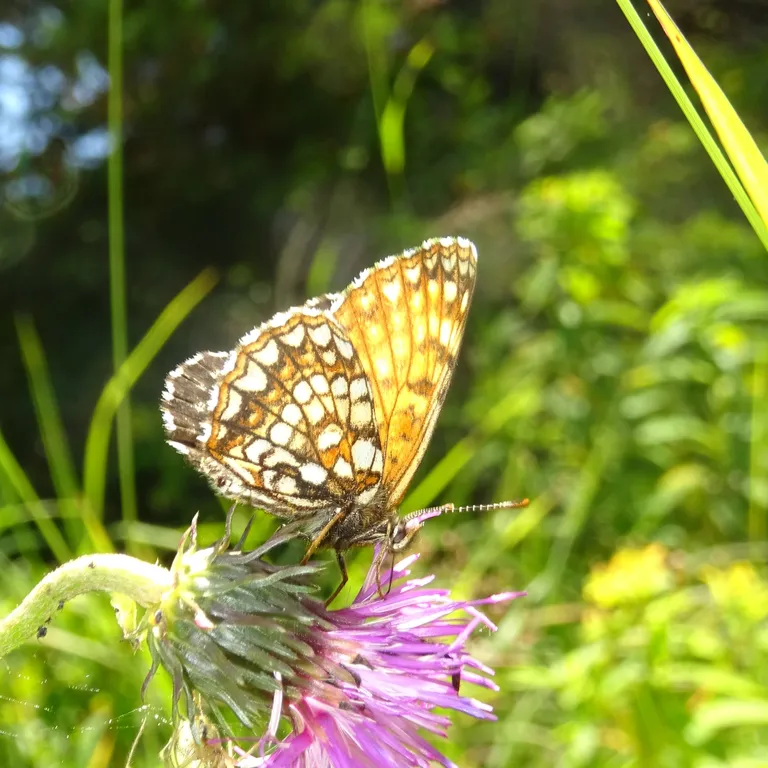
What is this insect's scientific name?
Melitaea diamina
